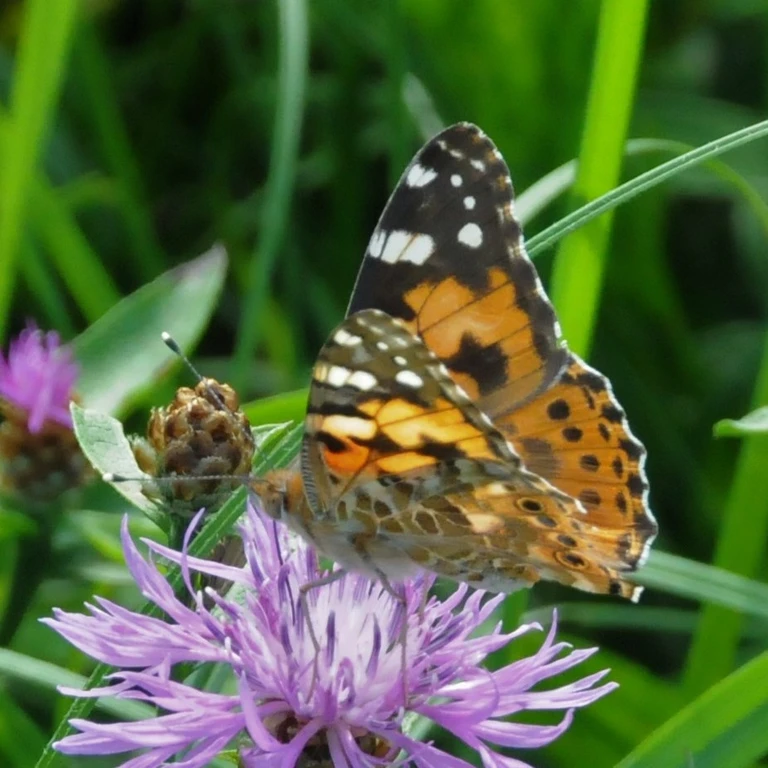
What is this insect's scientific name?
Vanessa cardui
